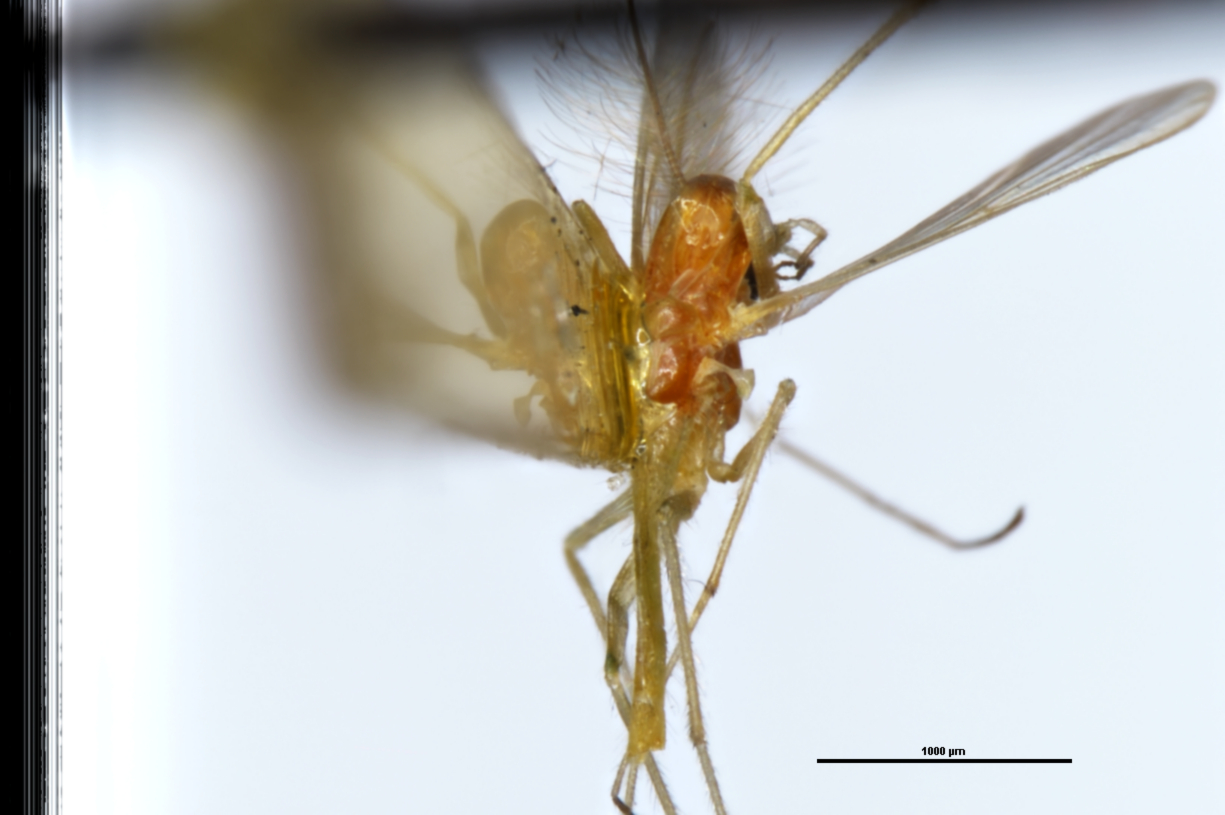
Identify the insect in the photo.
Pseudochironomus aix
